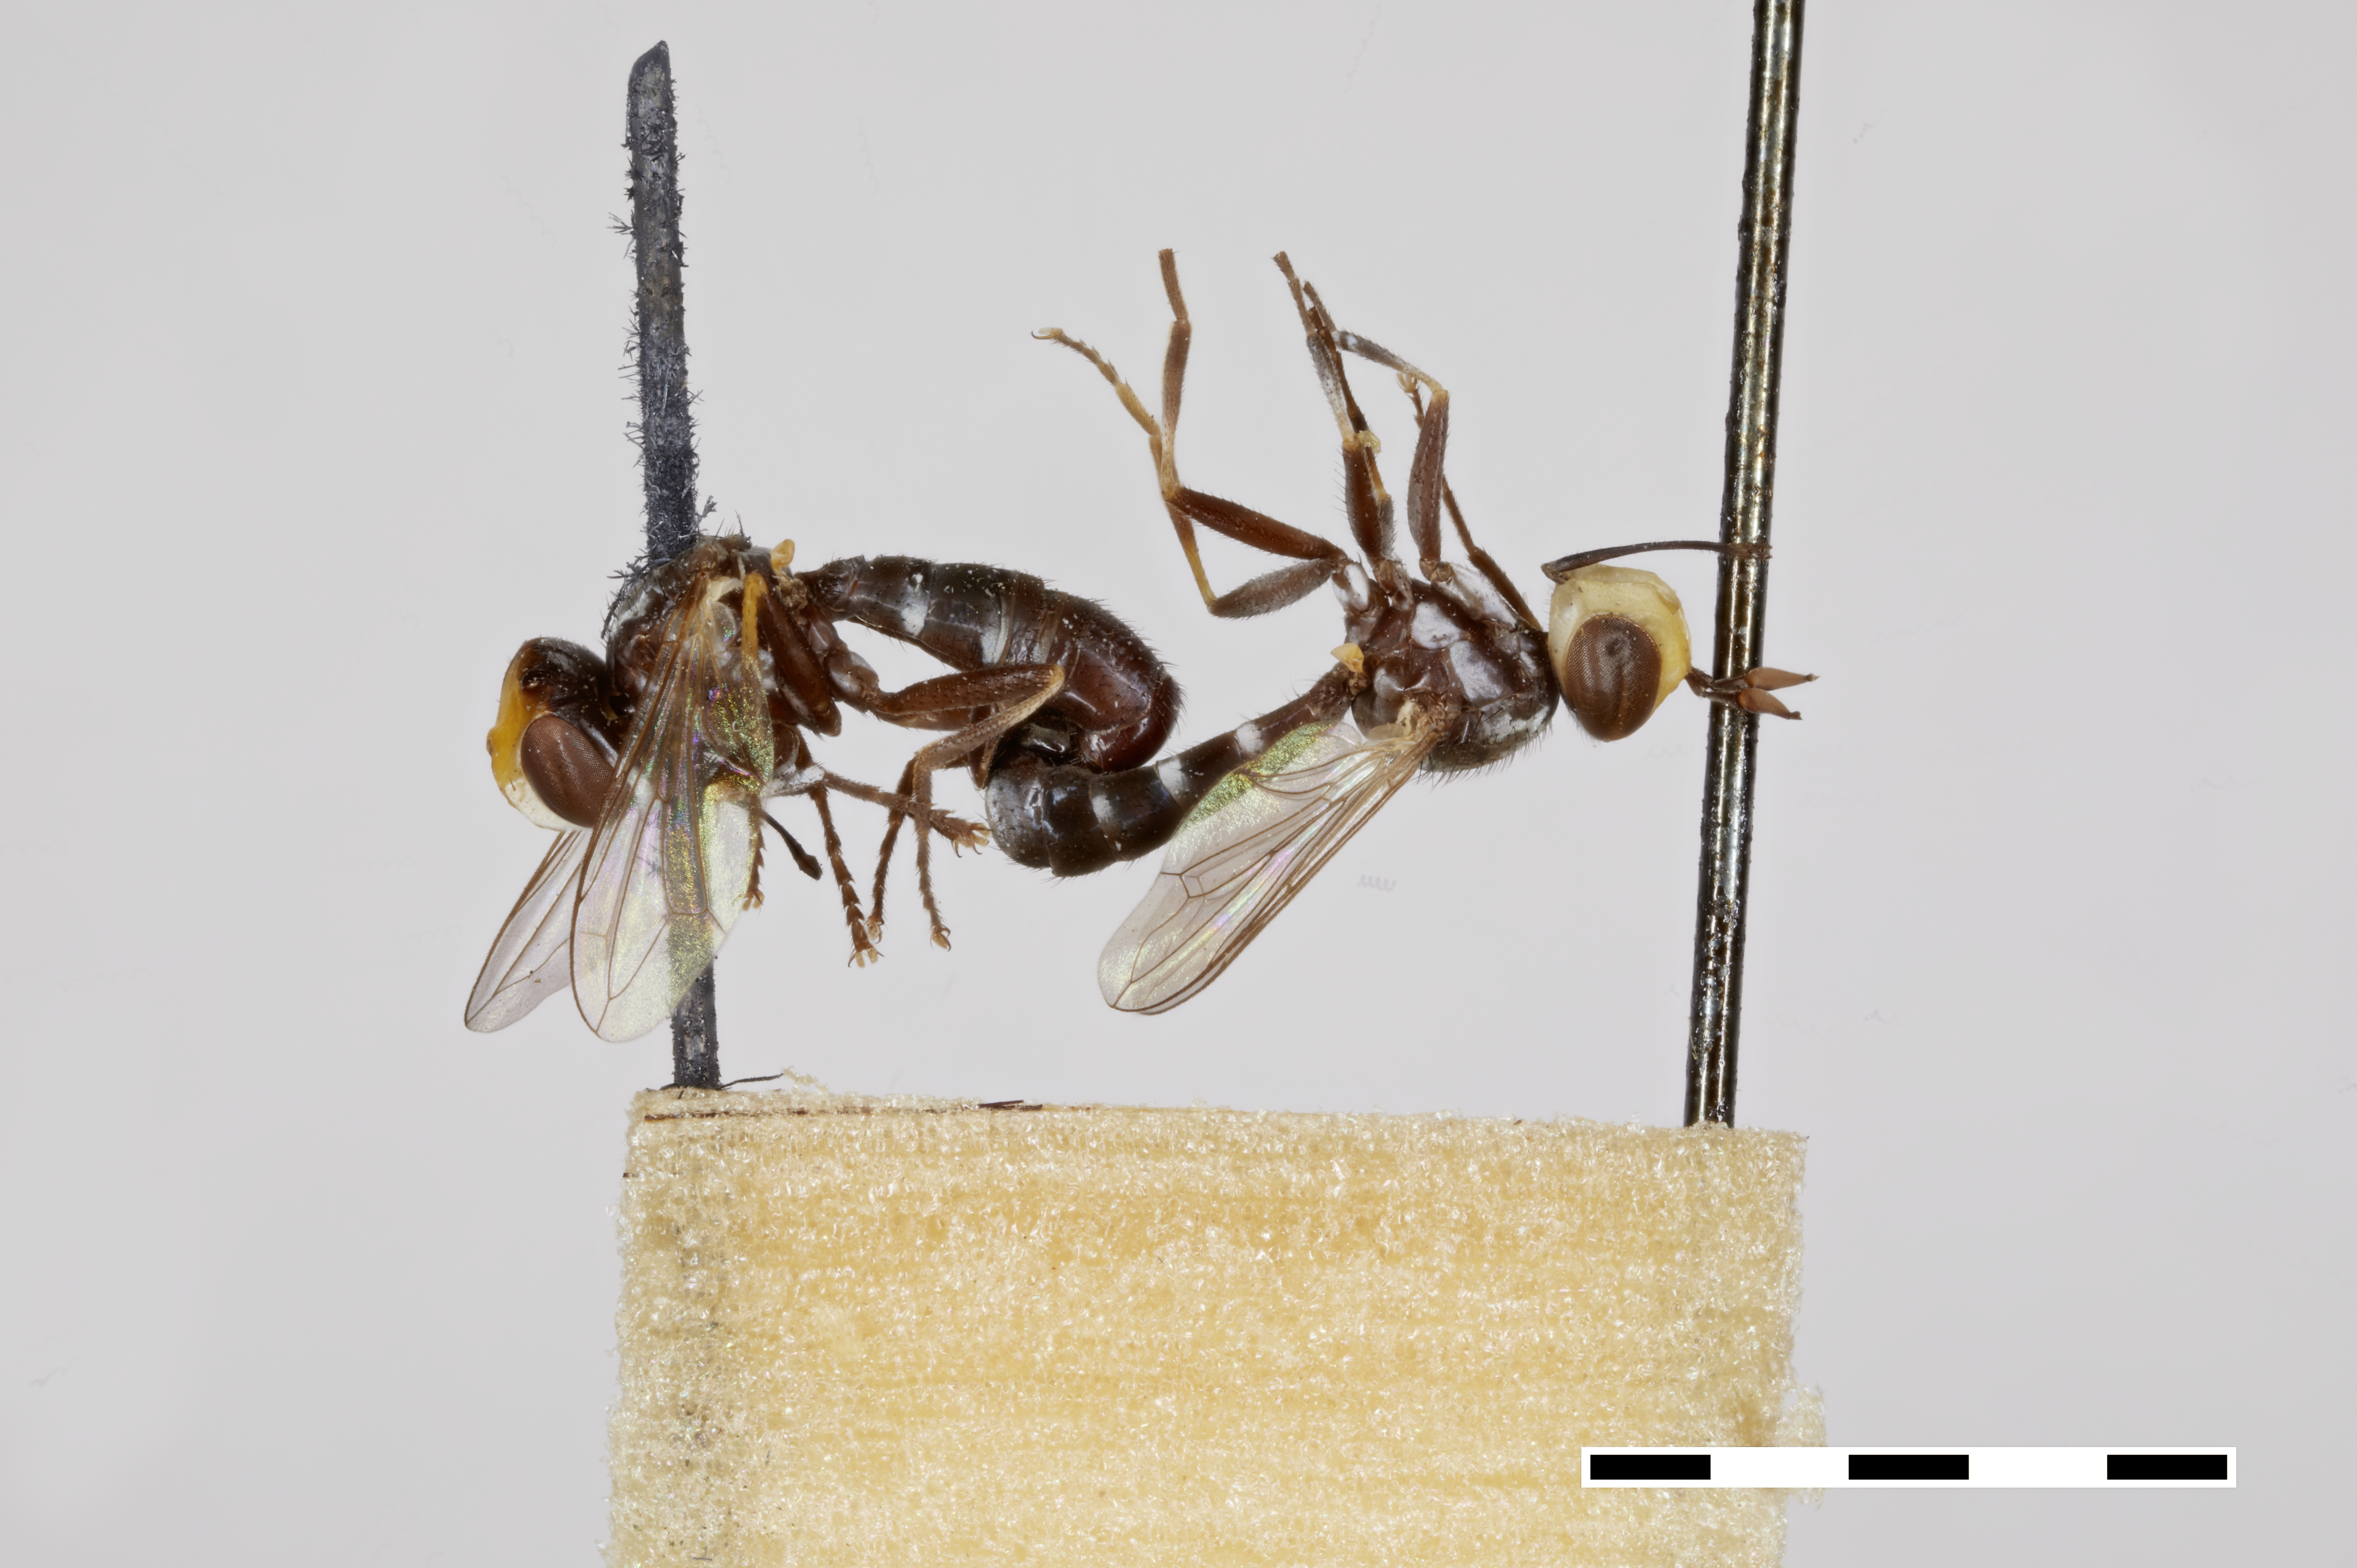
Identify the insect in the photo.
Microconops fasciatus
